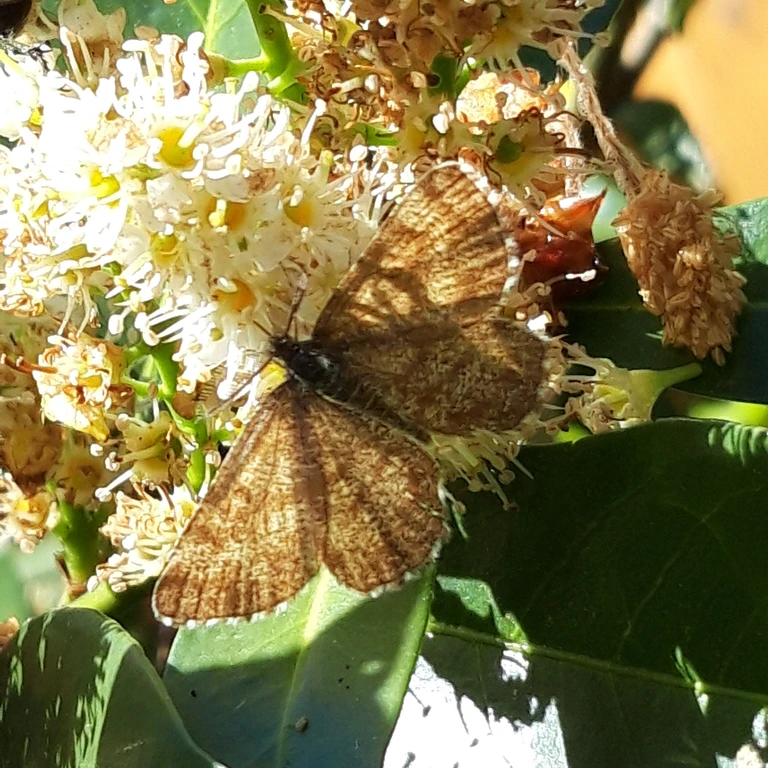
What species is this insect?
Ematurga atomaria
